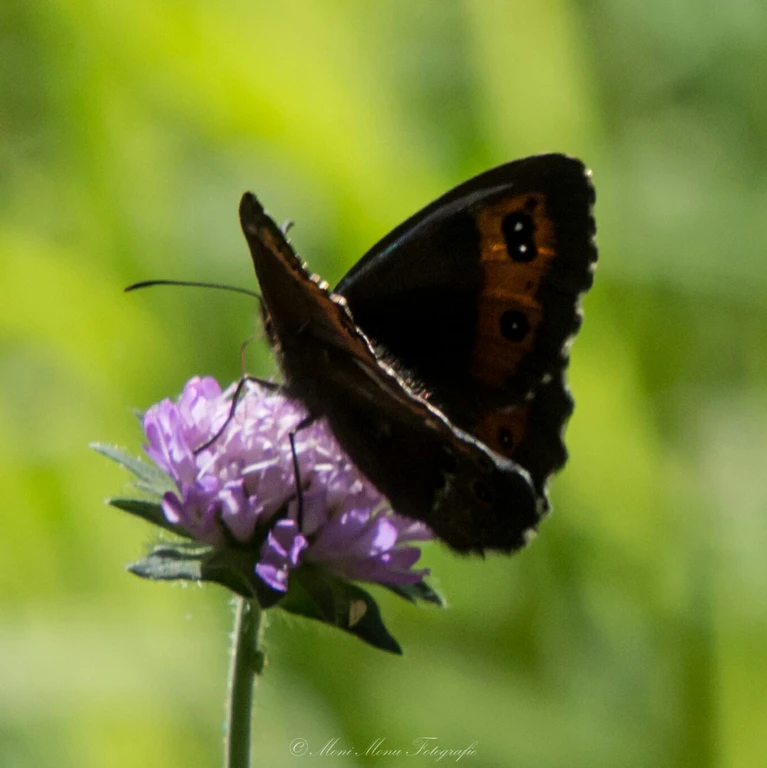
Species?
Erebia ligea
